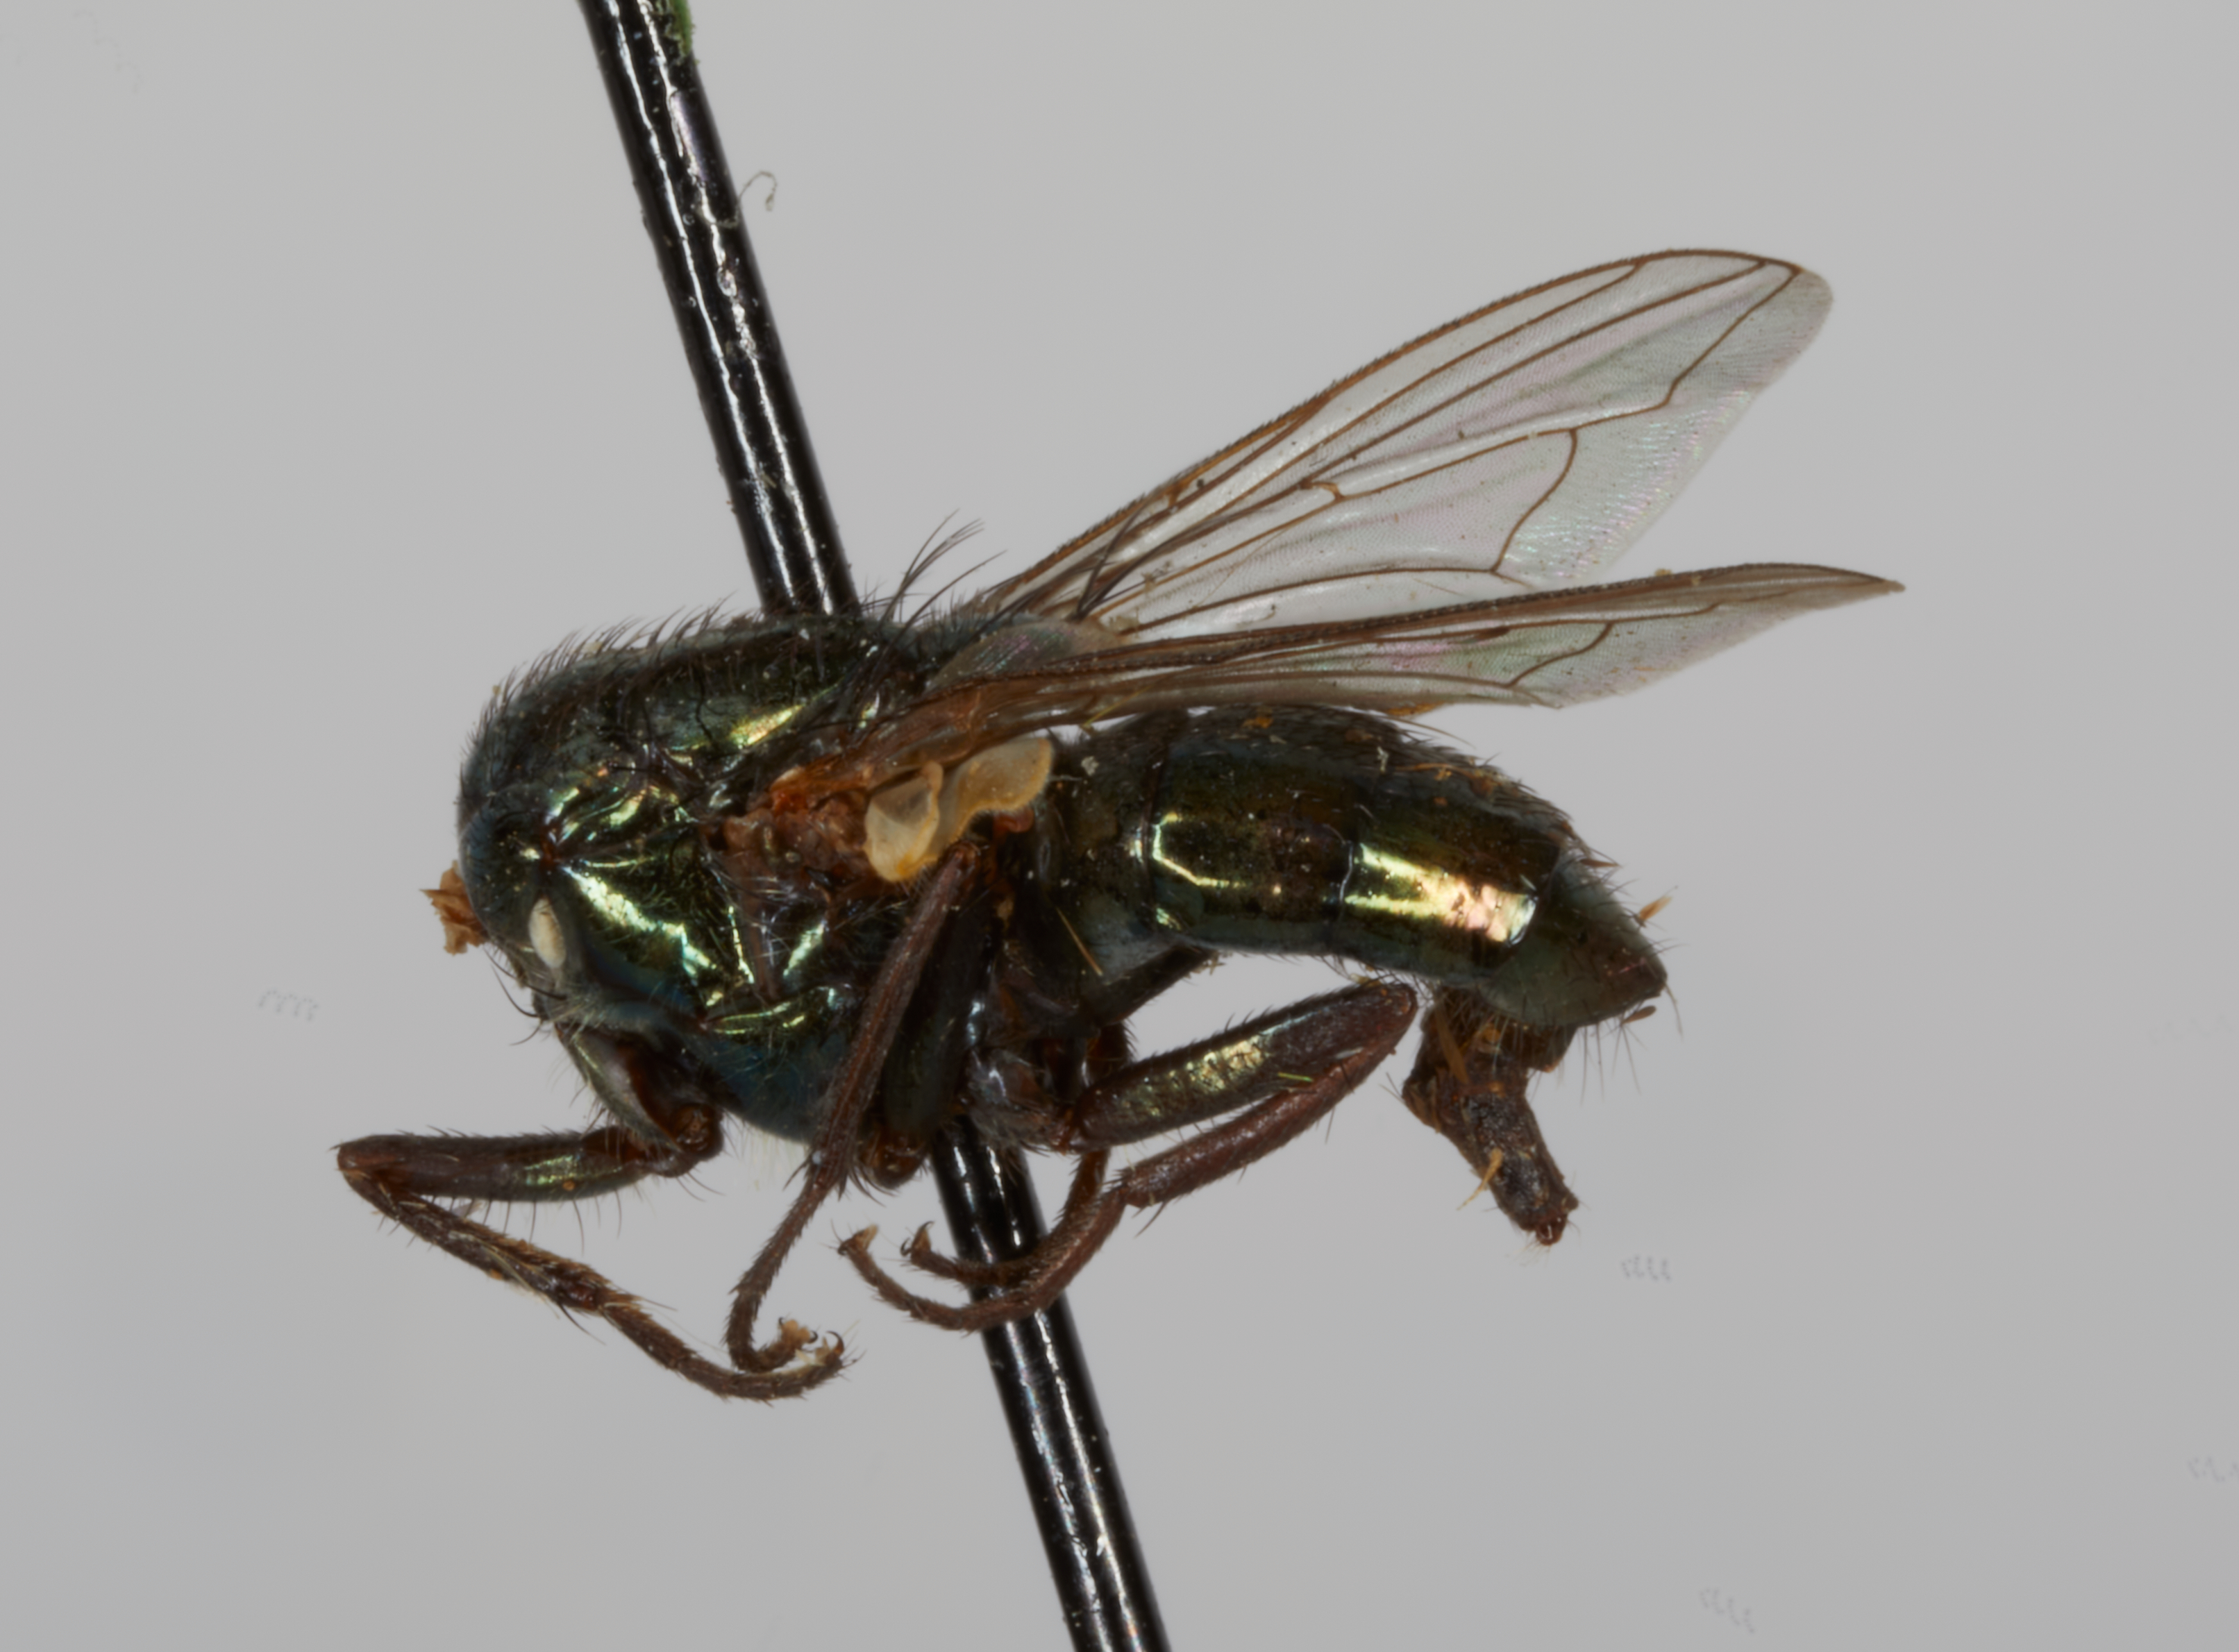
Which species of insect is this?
Cochliomyia minima
